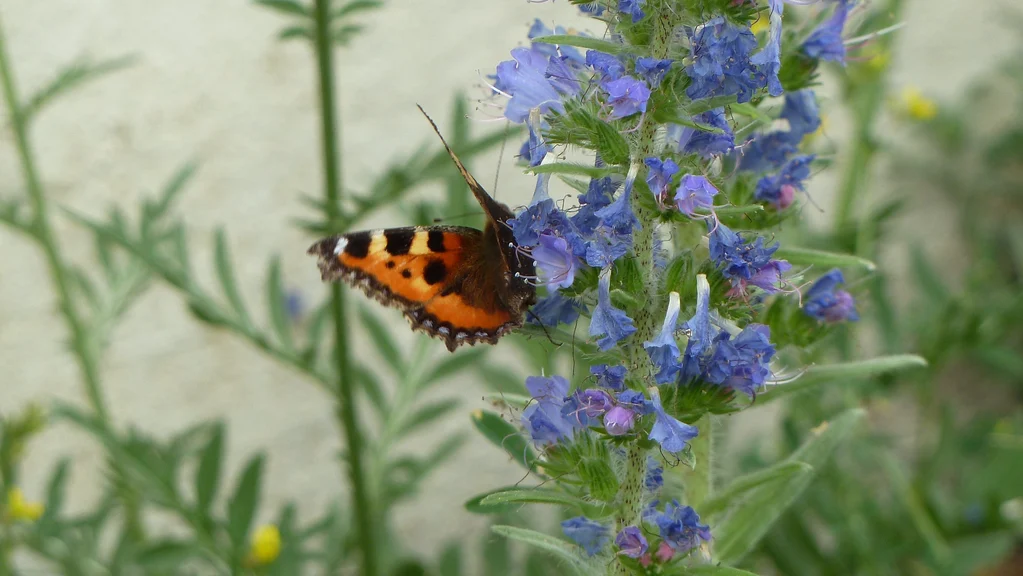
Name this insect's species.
Aglais urticae
